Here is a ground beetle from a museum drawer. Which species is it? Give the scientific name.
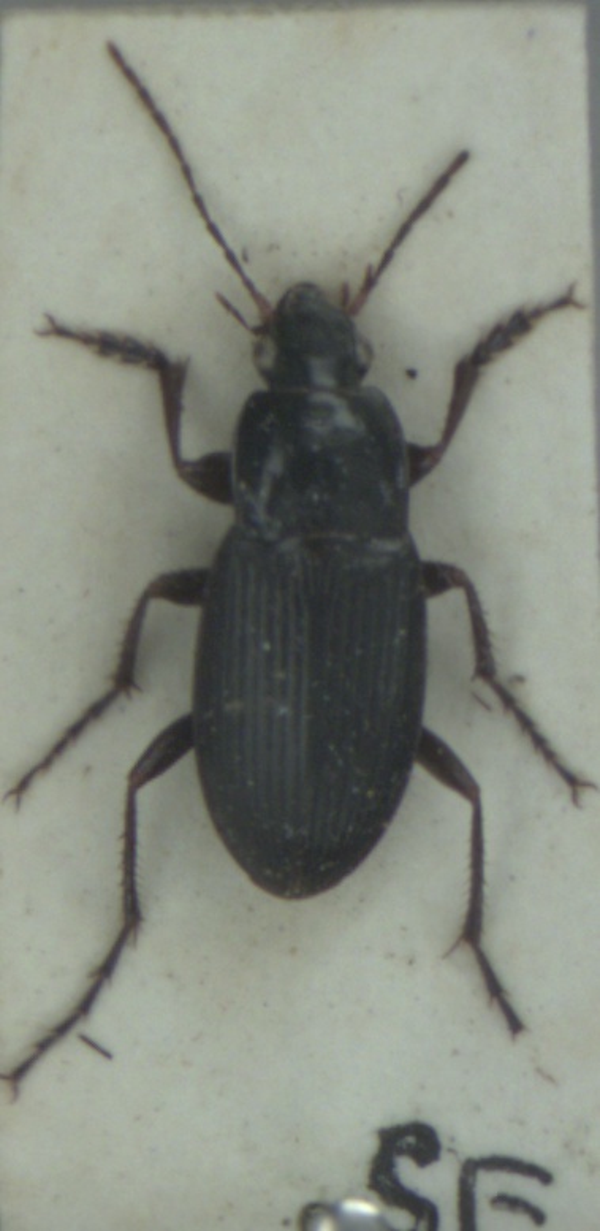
Calathus fuscipes
